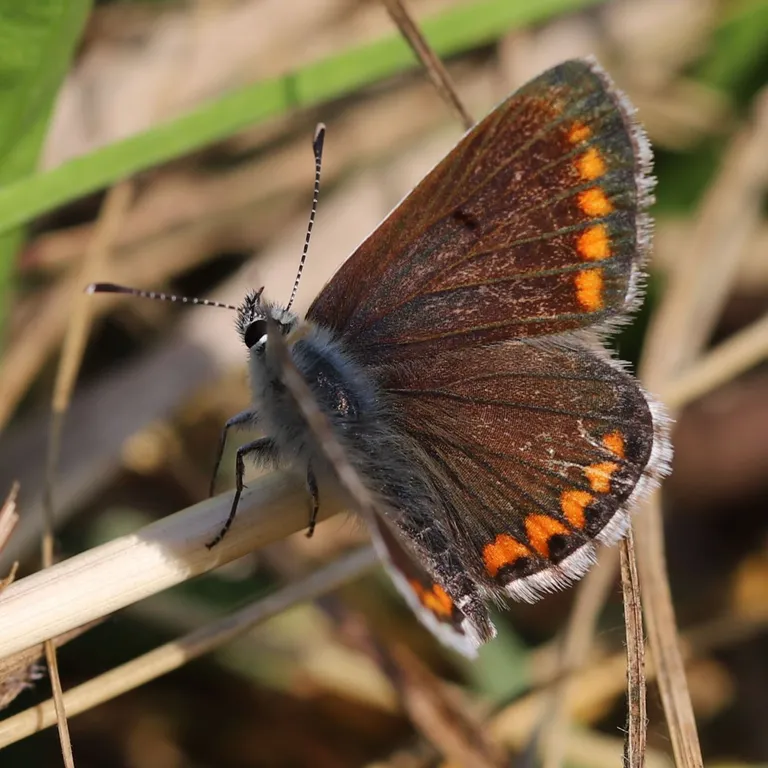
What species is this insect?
Aricia agestis/artaxerxes
